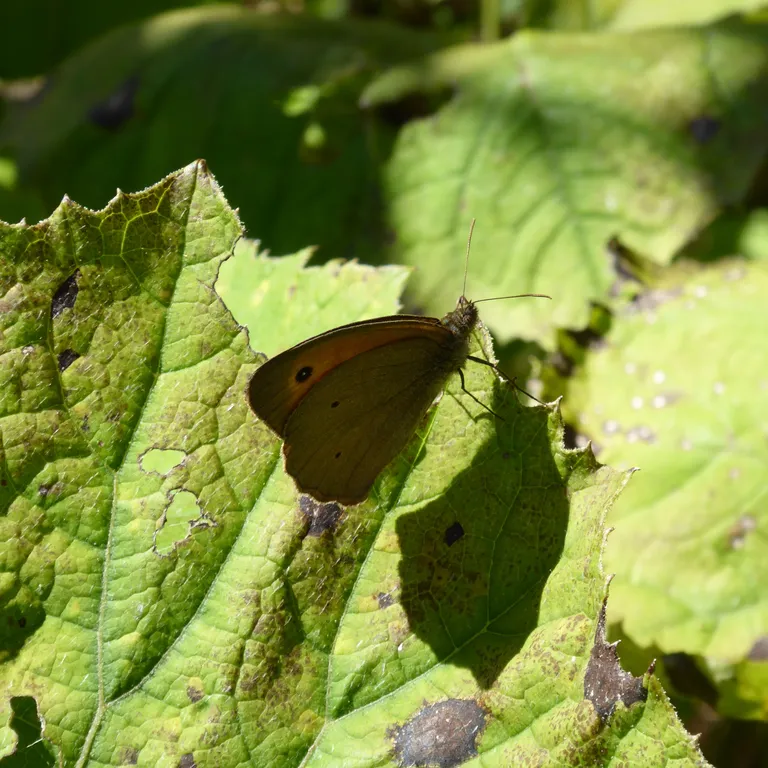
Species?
Maniola jurtina
